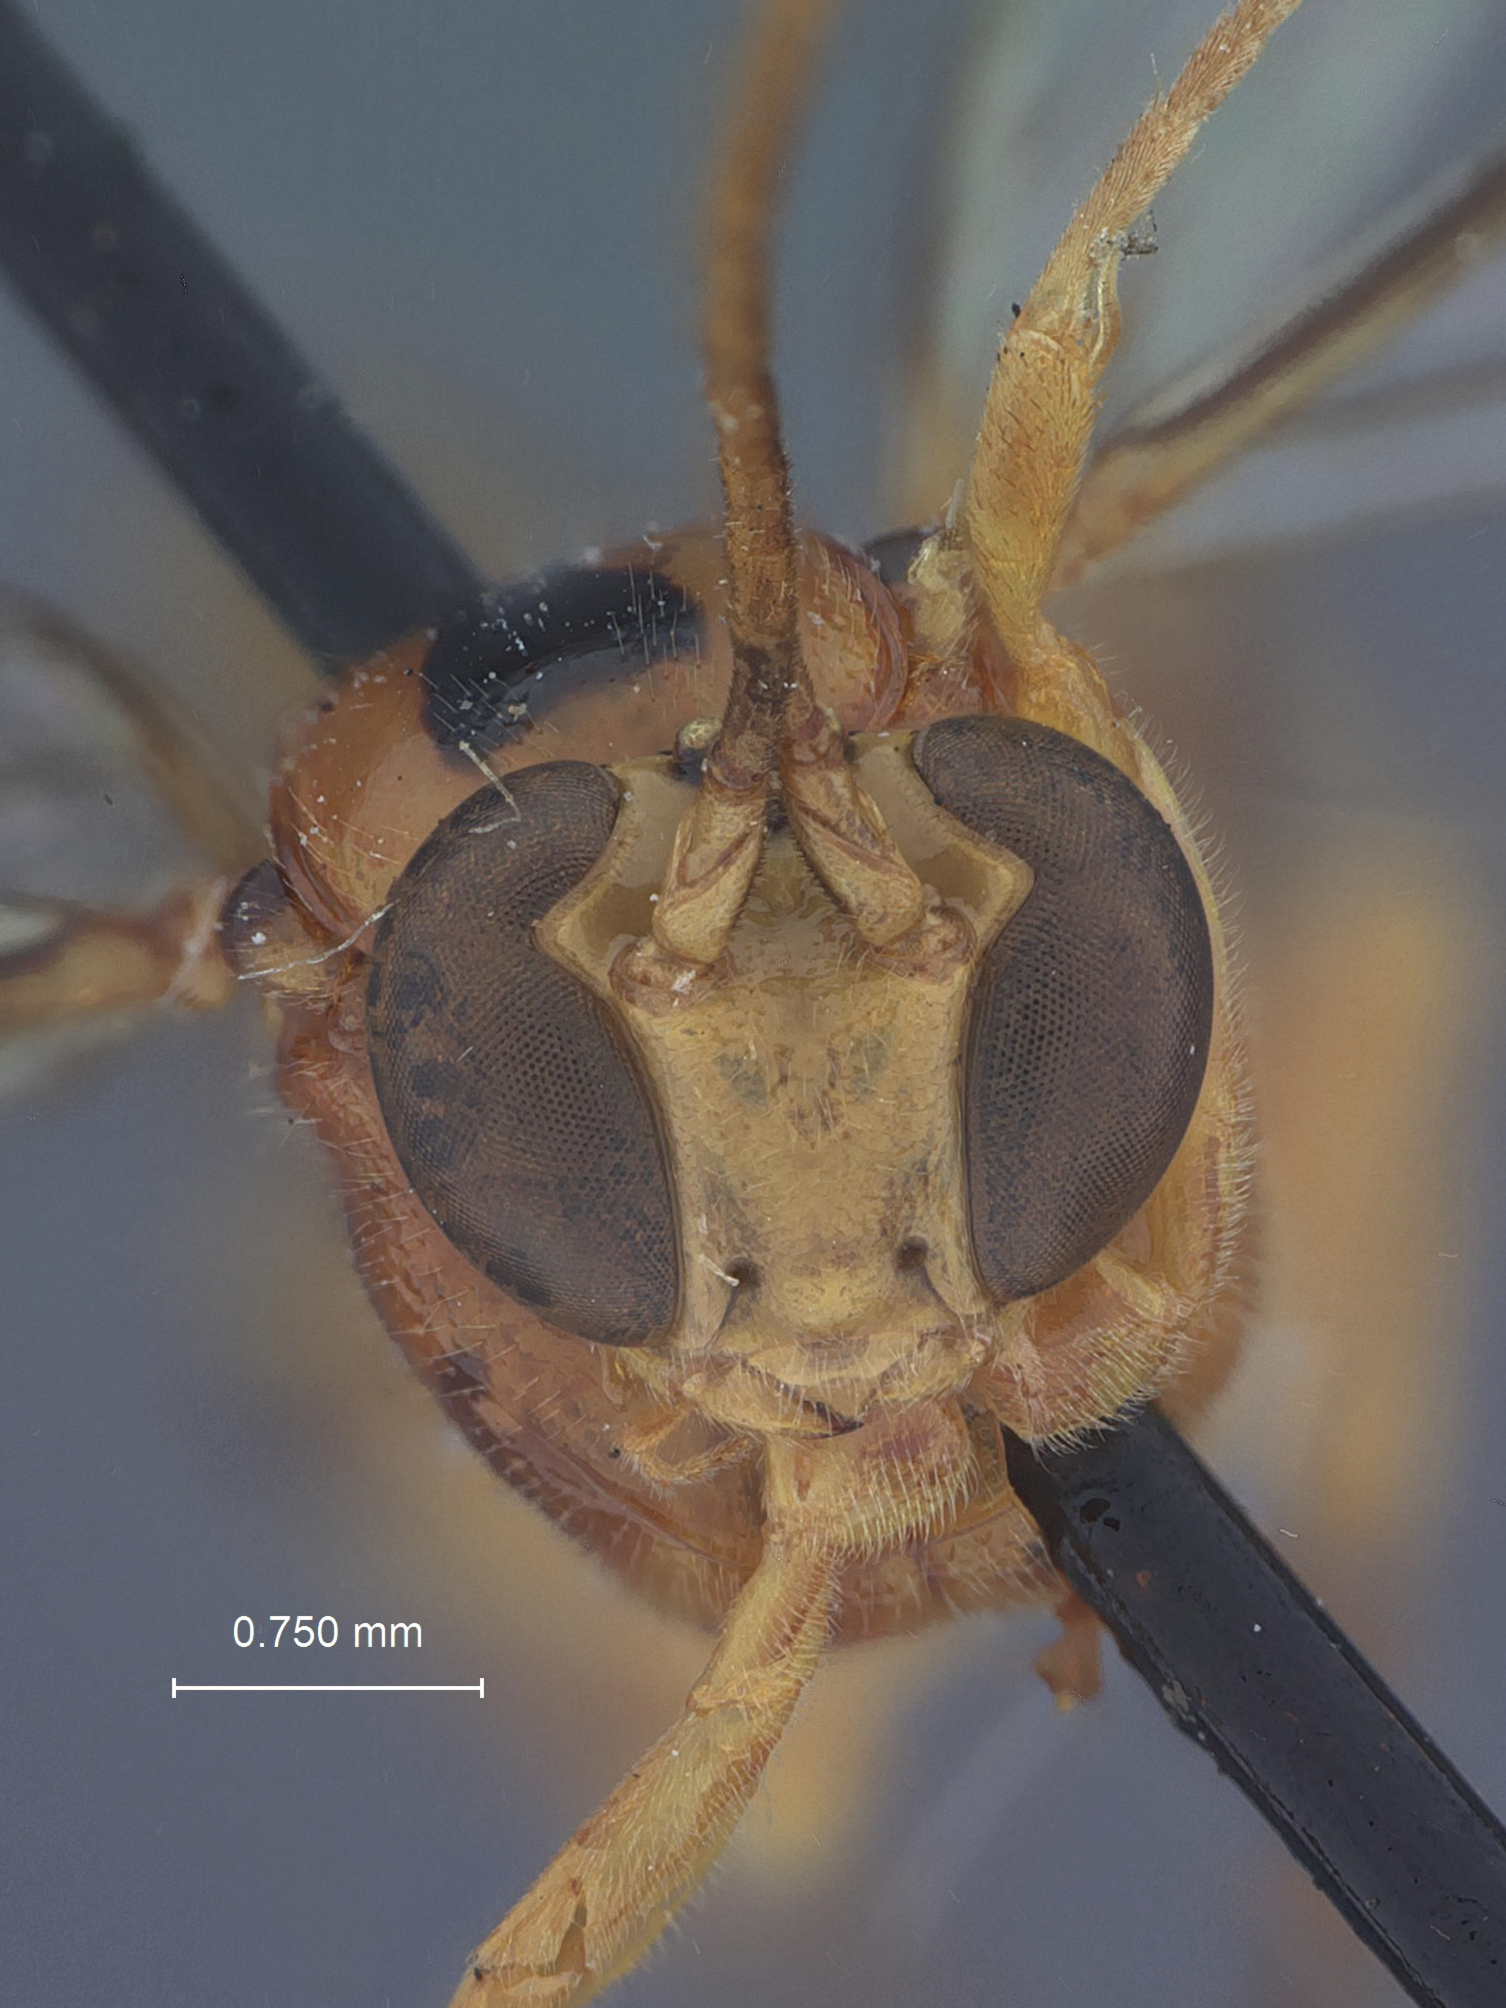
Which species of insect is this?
Xanthopimpla abnormis
